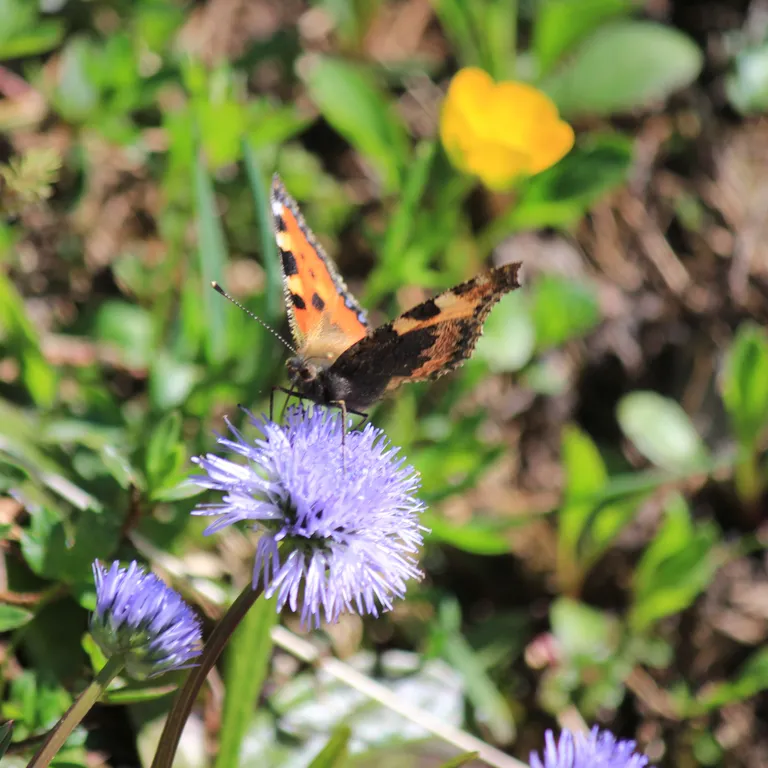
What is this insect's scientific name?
Aglais urticae
